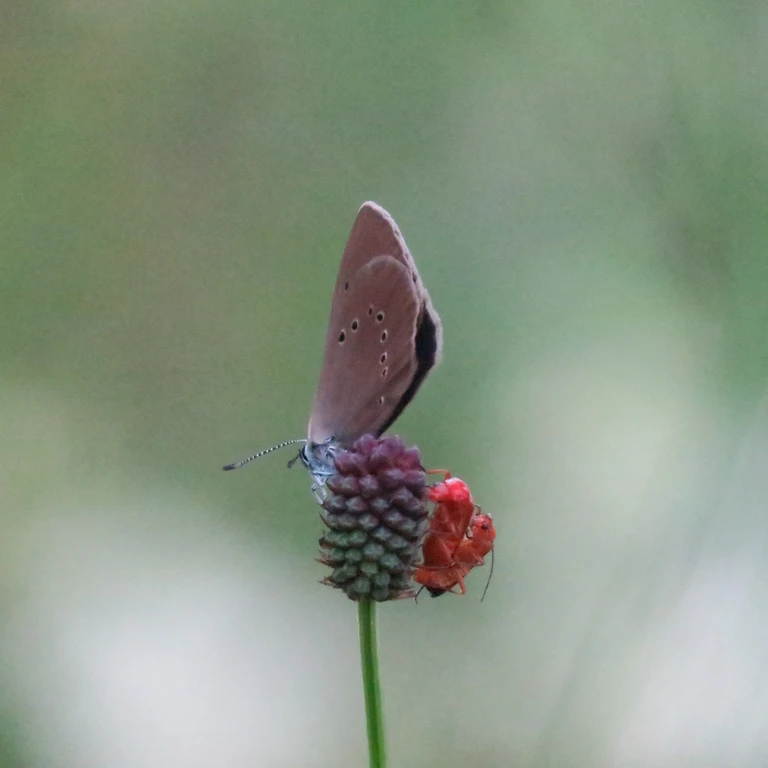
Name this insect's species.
Phengaris nausithous (also Maculinea nausithous)
